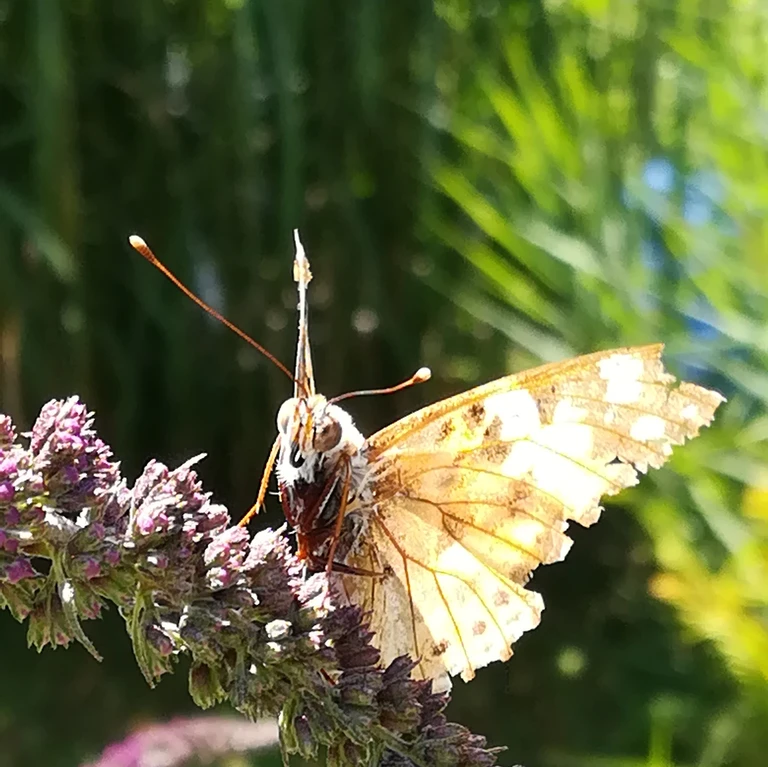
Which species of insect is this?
Vanessa cardui
